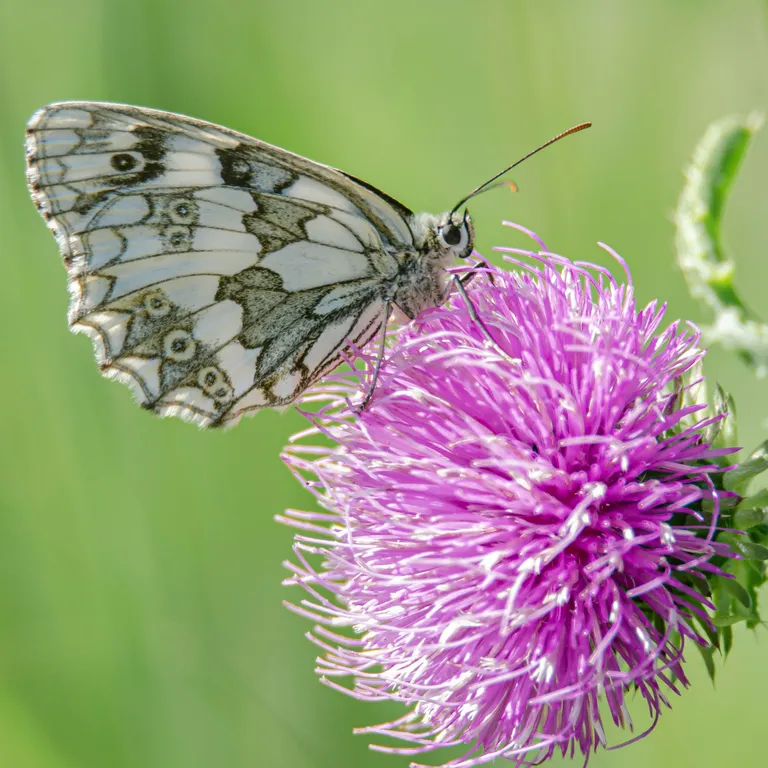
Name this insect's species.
Melanargia galathea
